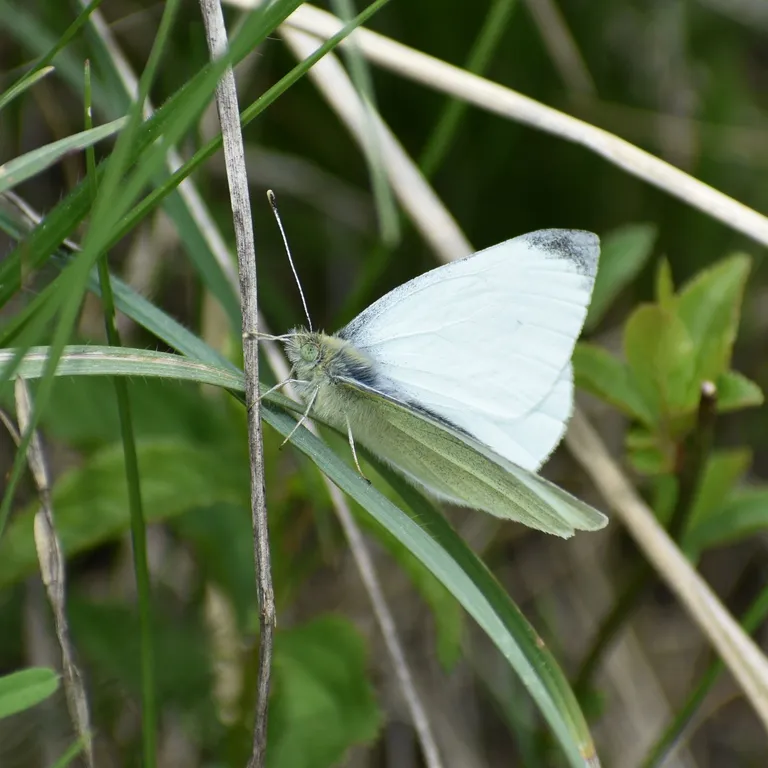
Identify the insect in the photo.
Pieris rapae
